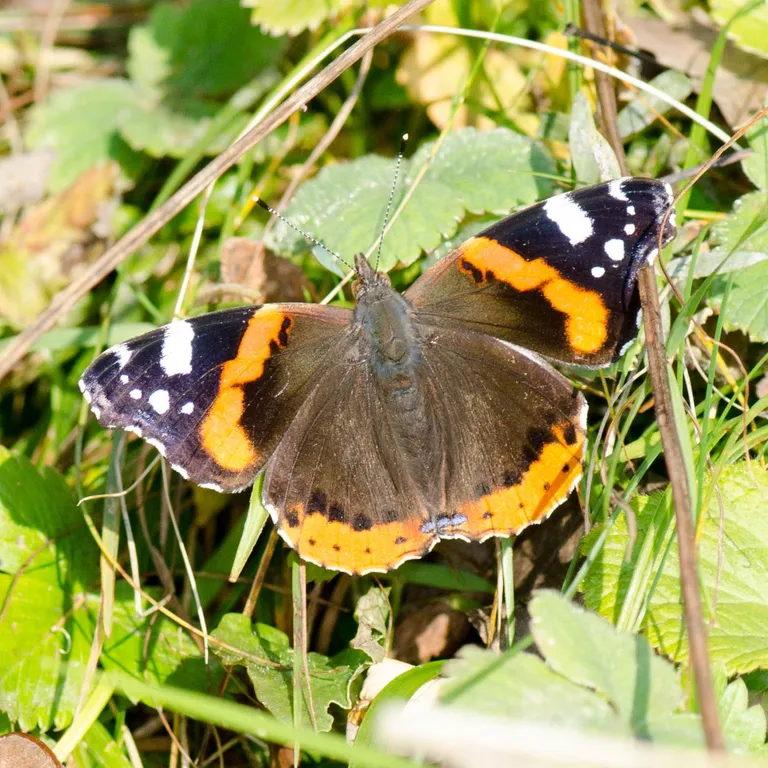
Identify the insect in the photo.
Vanessa atalanta
